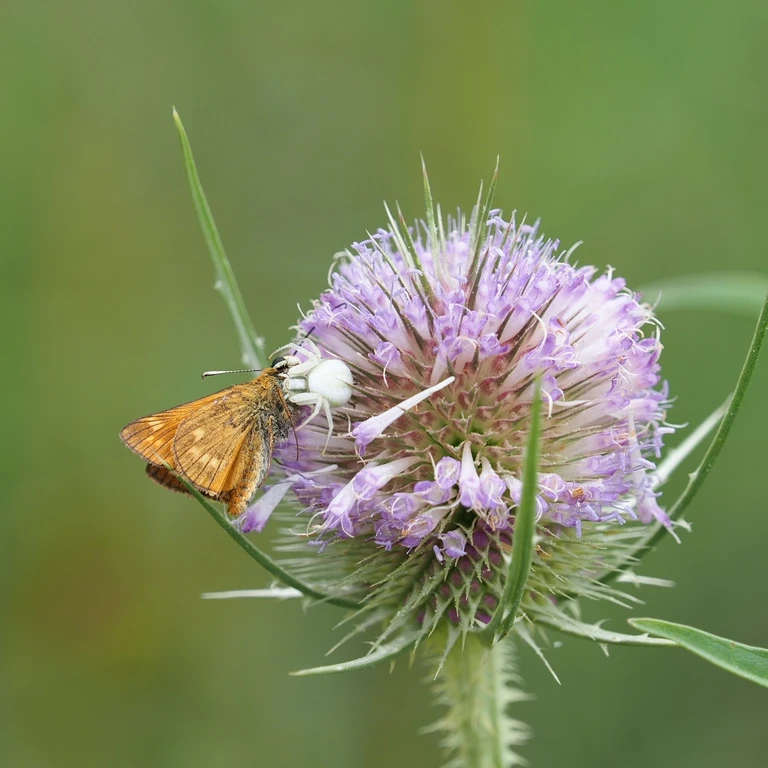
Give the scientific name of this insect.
Ochlodes sylvanus (also Ochlodes venata)
